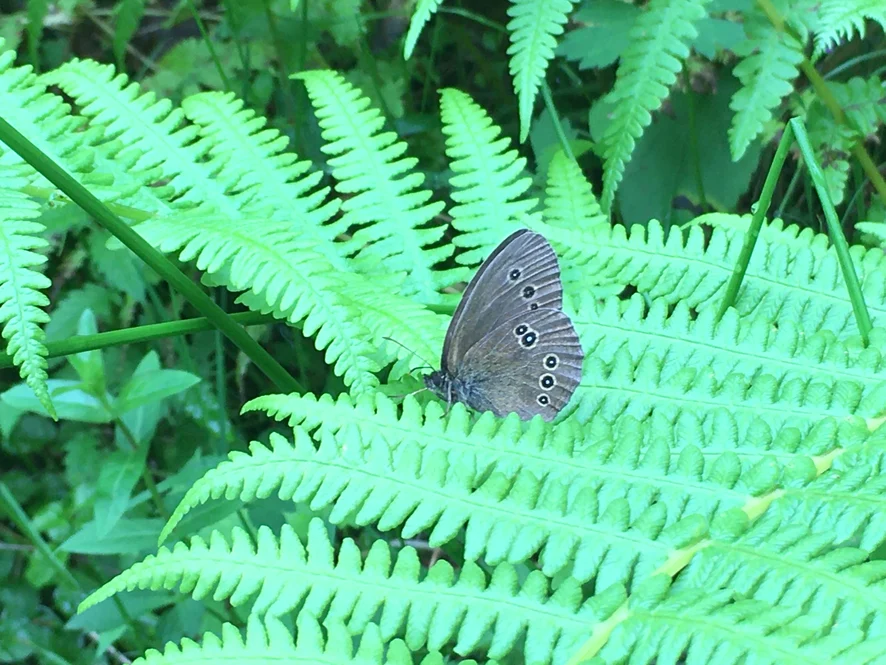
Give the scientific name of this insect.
Aphantopus hyperantus
